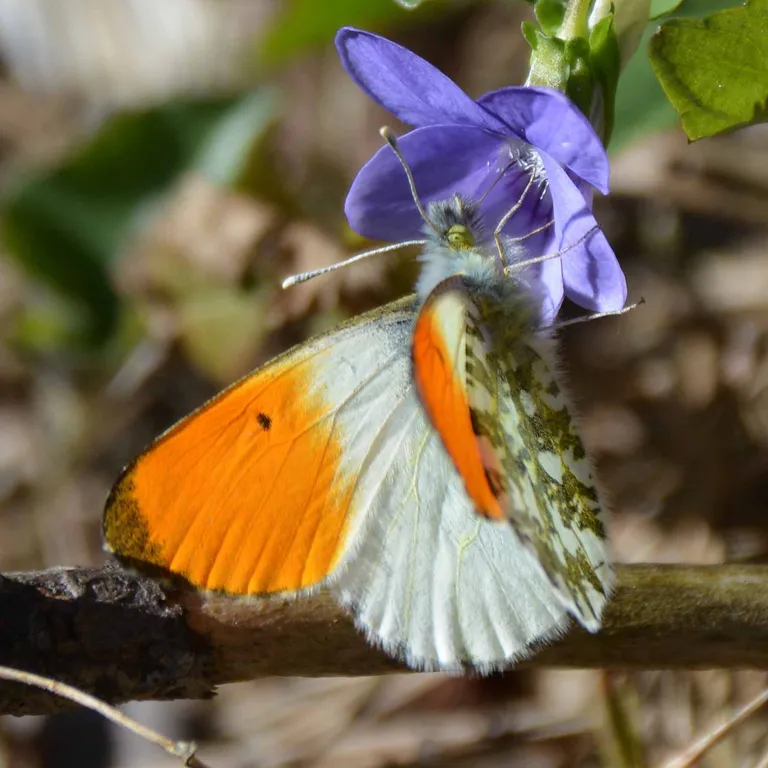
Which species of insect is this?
Anthocharis cardamines
